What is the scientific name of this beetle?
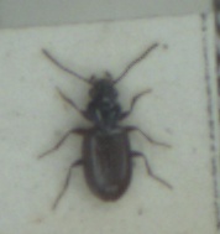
Bembidion minimum
